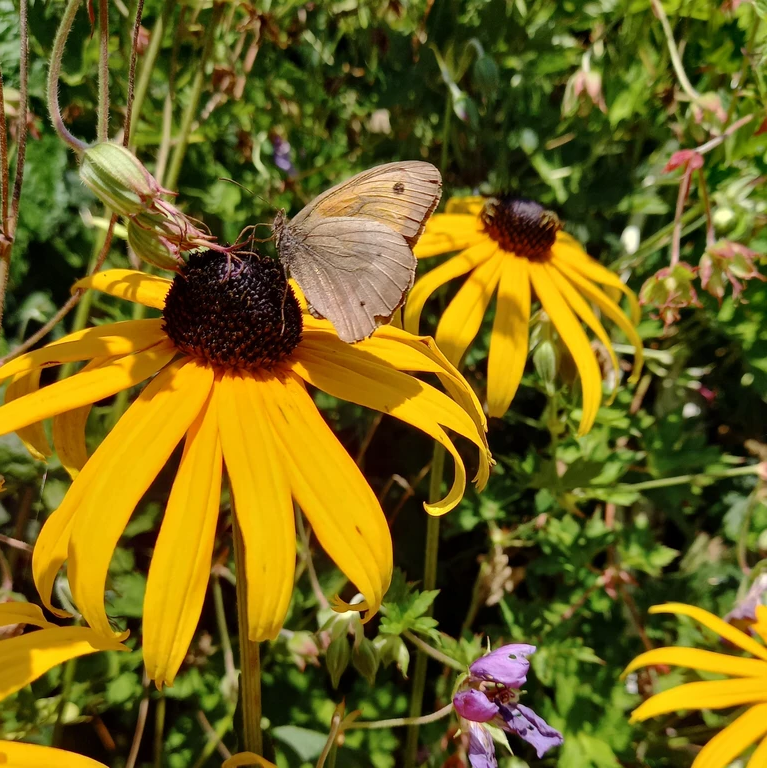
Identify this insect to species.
Maniola jurtina
